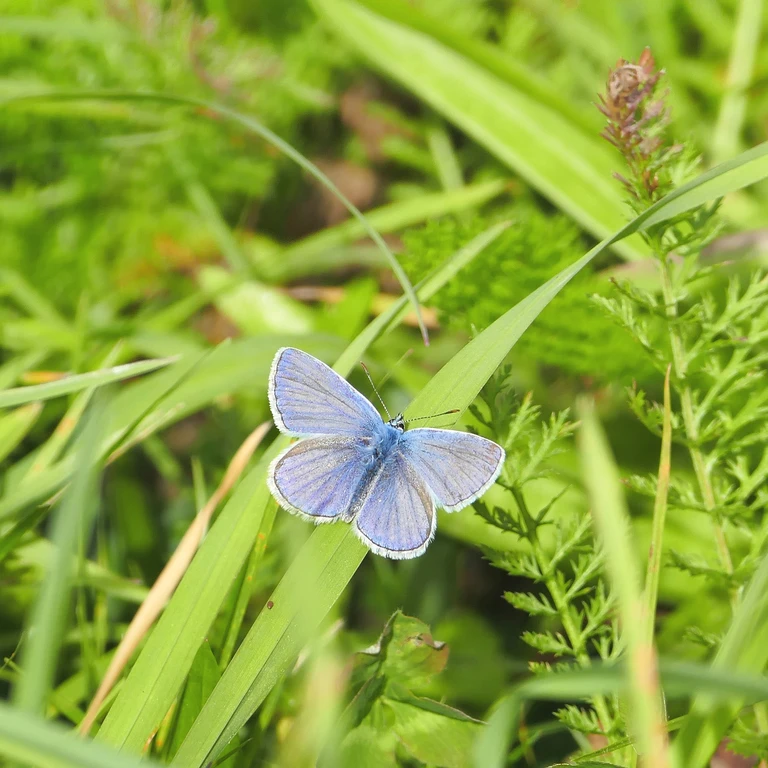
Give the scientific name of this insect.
Polyommatus icarus
